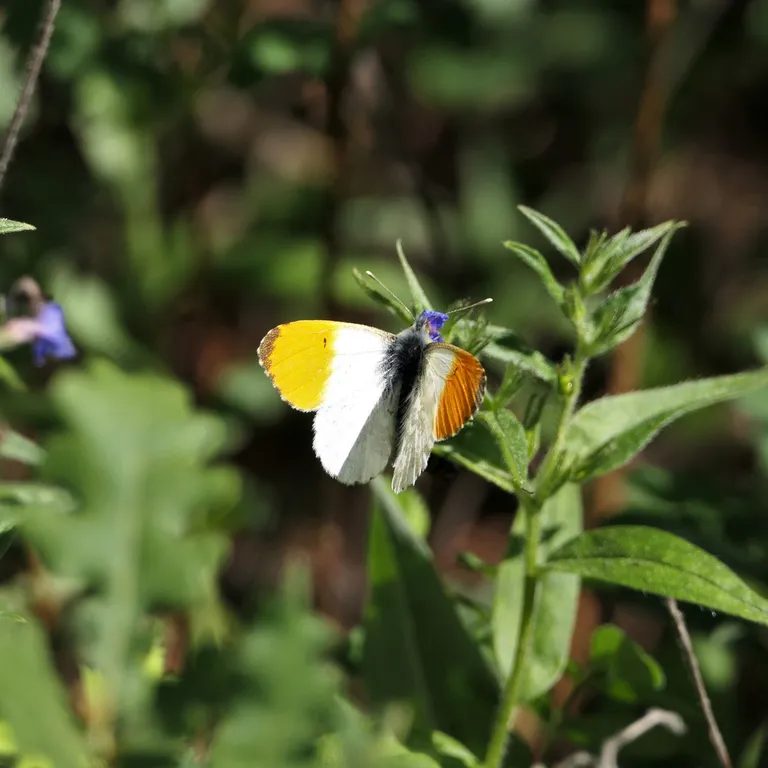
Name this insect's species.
Anthocharis cardamines
